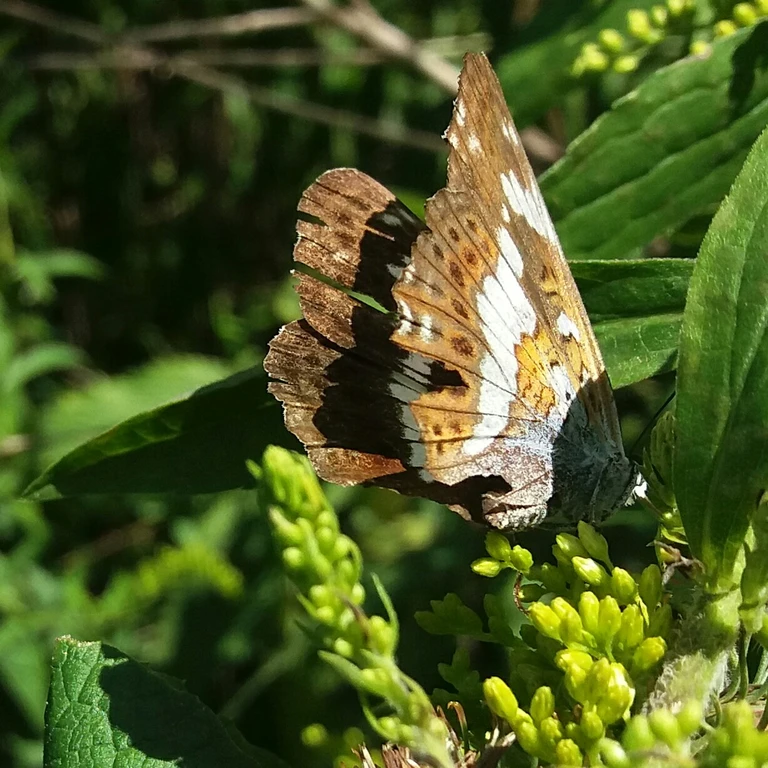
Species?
Limenitis camilla (also Ladoga camilla)
